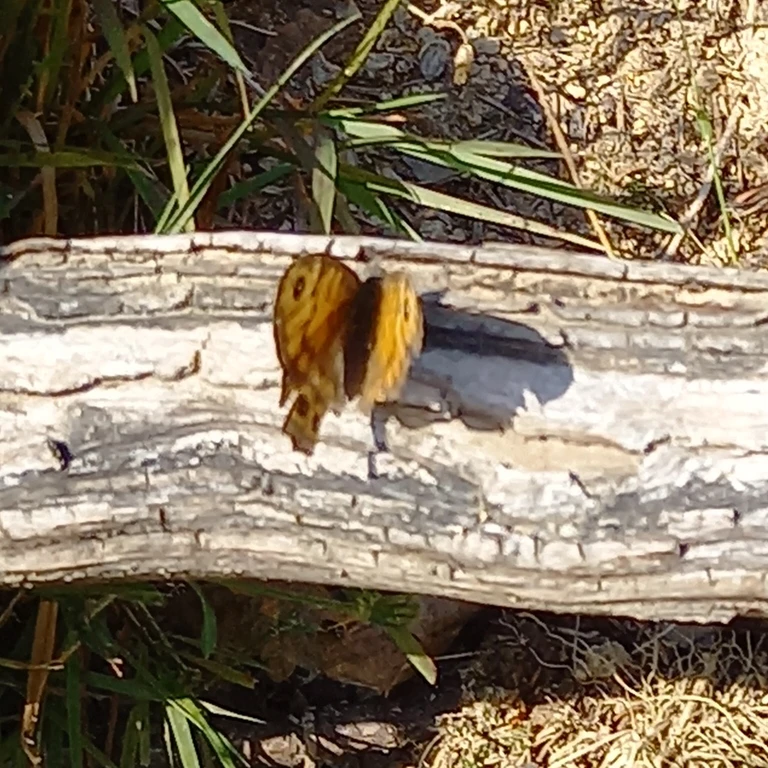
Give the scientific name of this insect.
Lasiommata megera (also Pararge megera)
